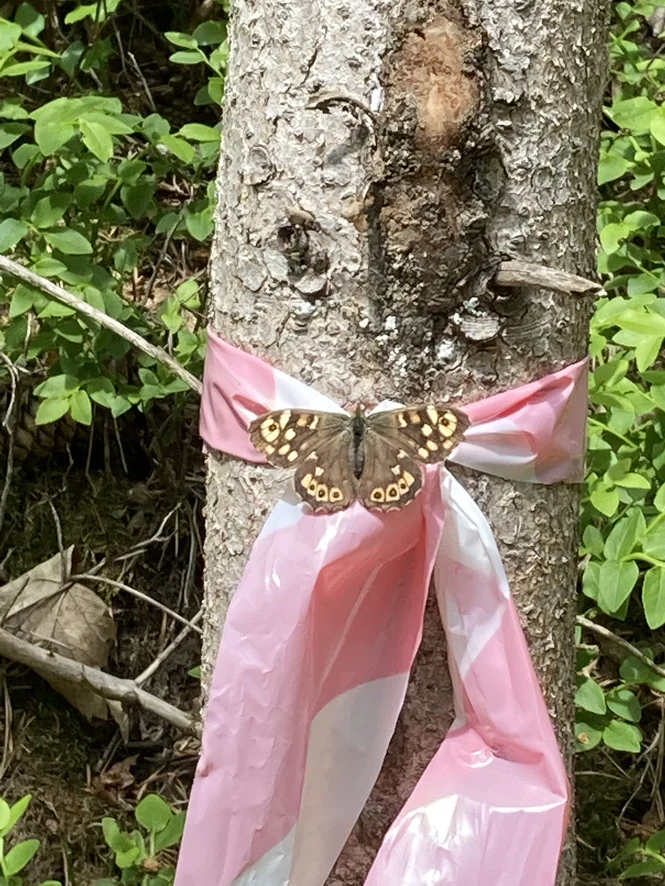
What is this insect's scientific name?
Pararge aegeria
